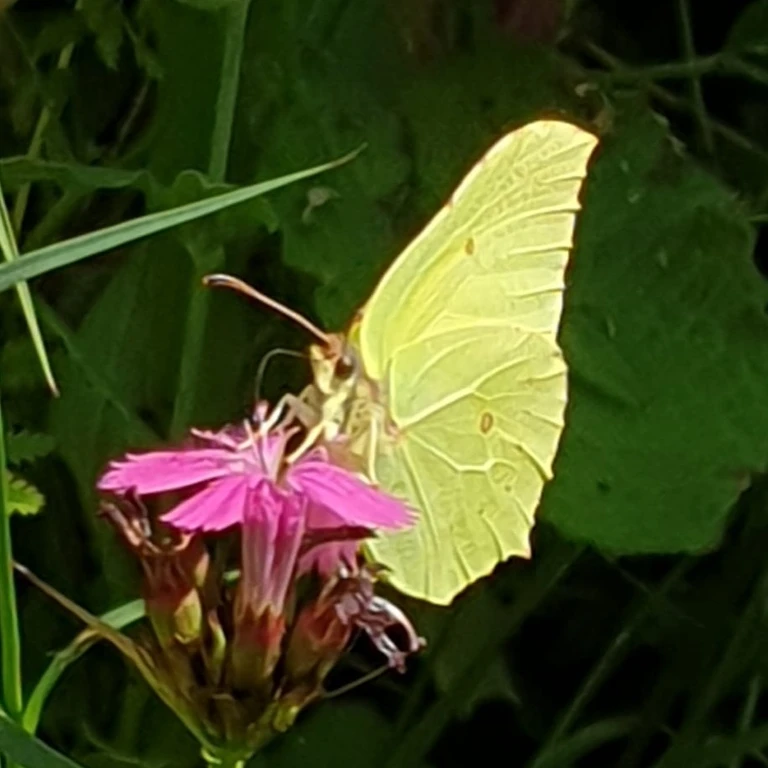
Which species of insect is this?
Gonepteryx rhamni
